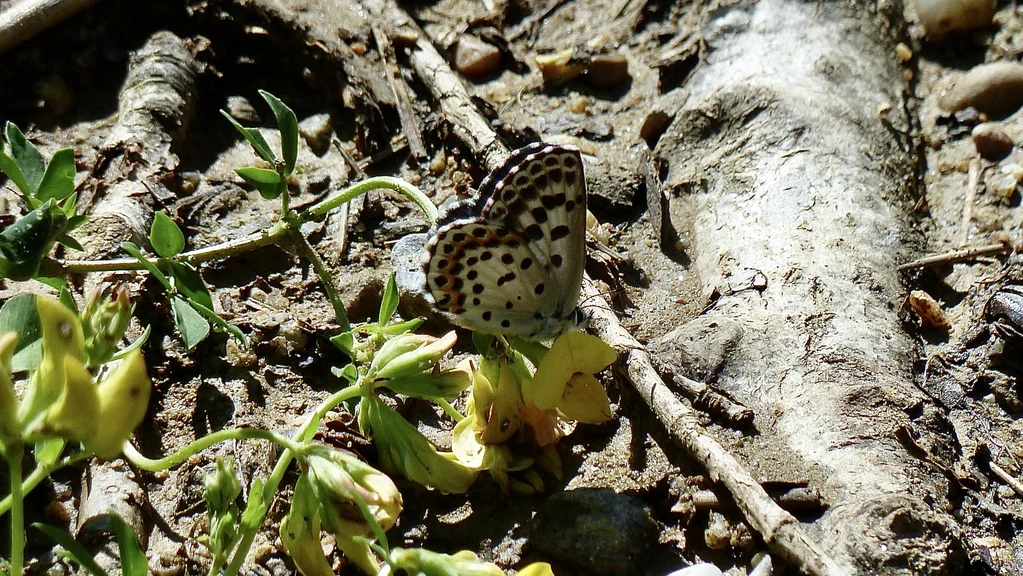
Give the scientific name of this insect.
Scolitantides orion
